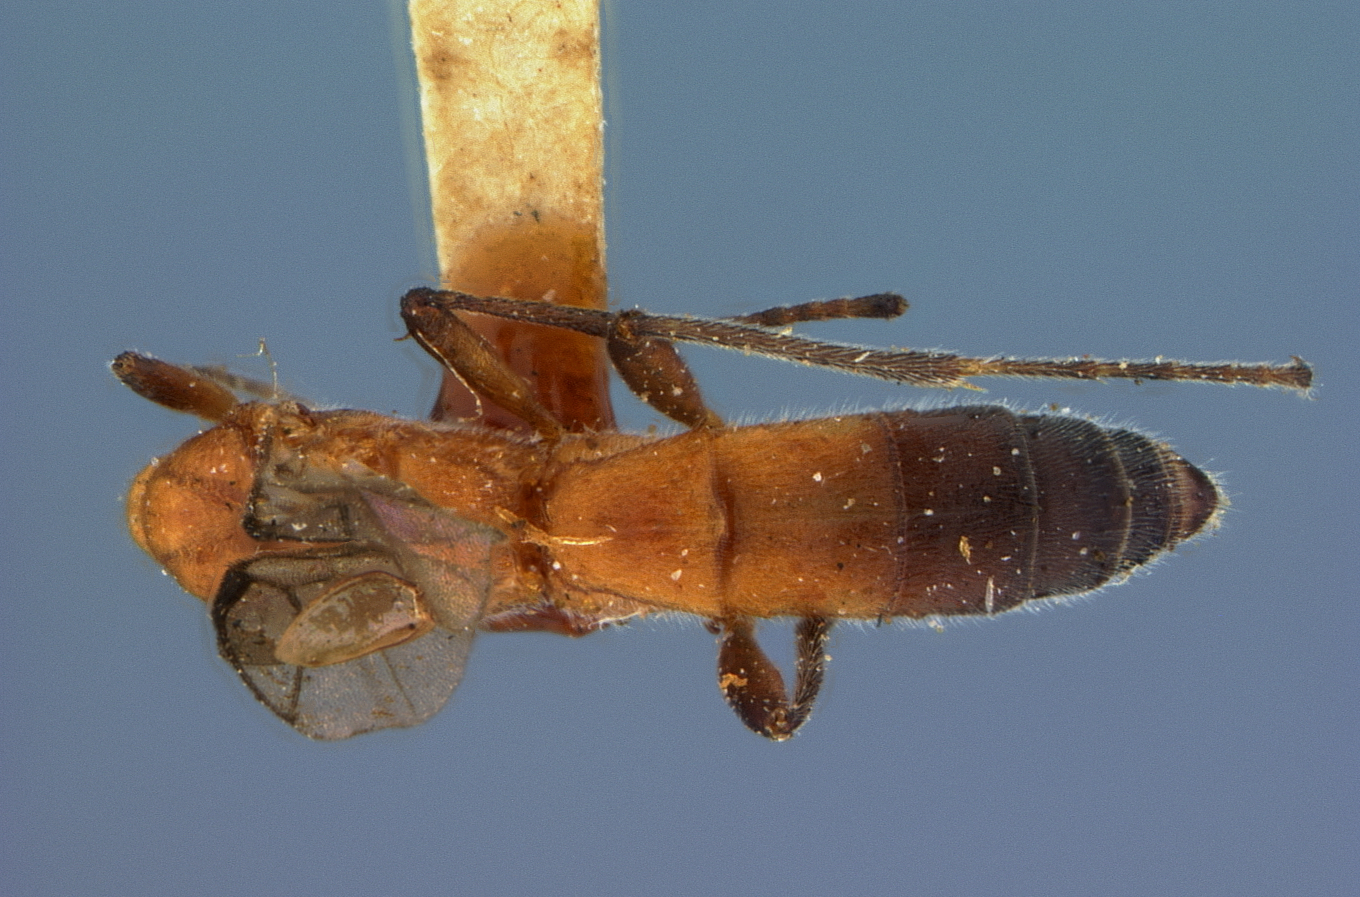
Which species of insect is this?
Rhogas schultzei
